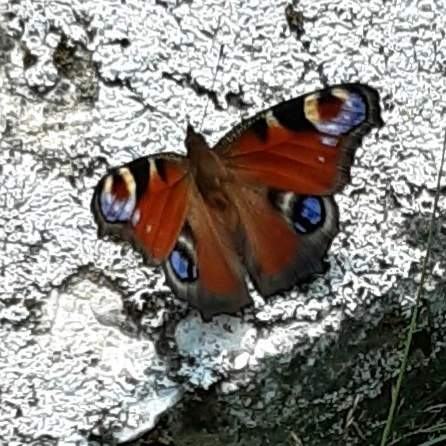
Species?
Aglais io
